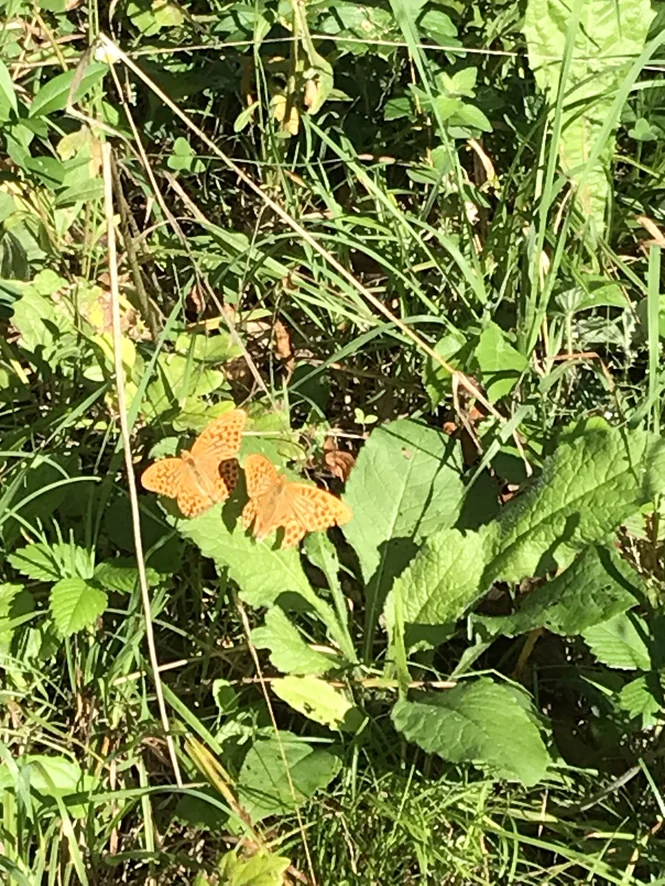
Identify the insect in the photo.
Argynnis paphia
